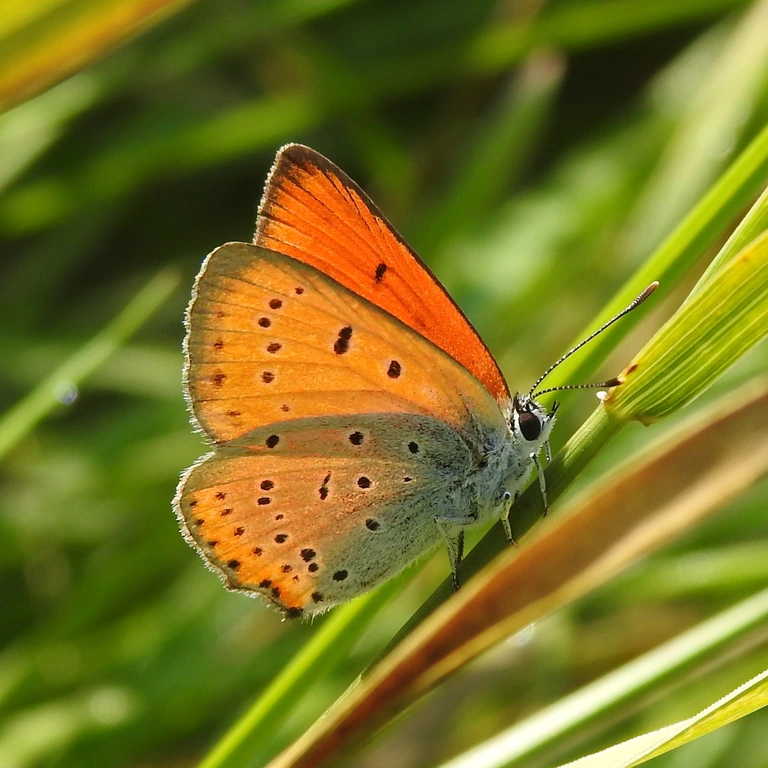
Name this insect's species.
Lycaena dispar
